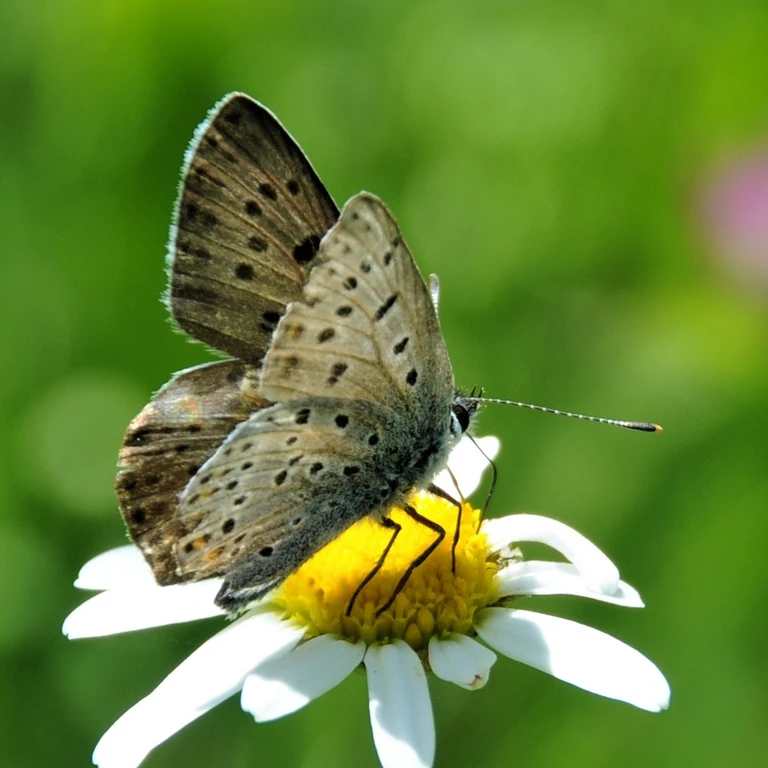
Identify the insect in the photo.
Lycaena tityrus (also Loweia tityrus)
